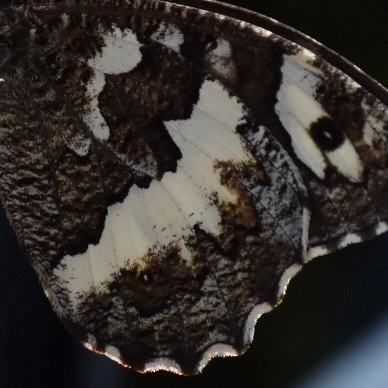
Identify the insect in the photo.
Brintesia circe
